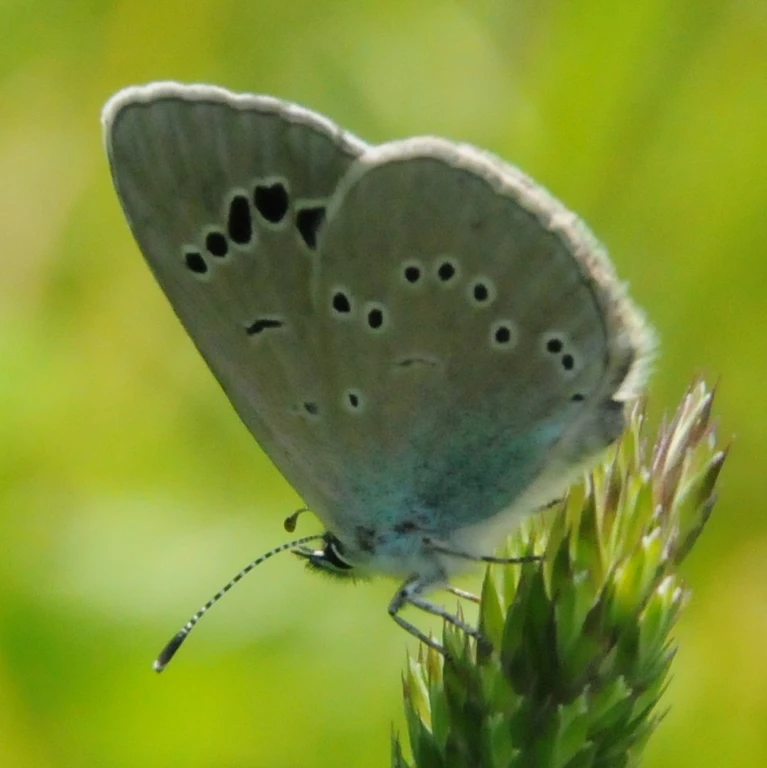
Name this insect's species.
Glaucopsyche alexis
